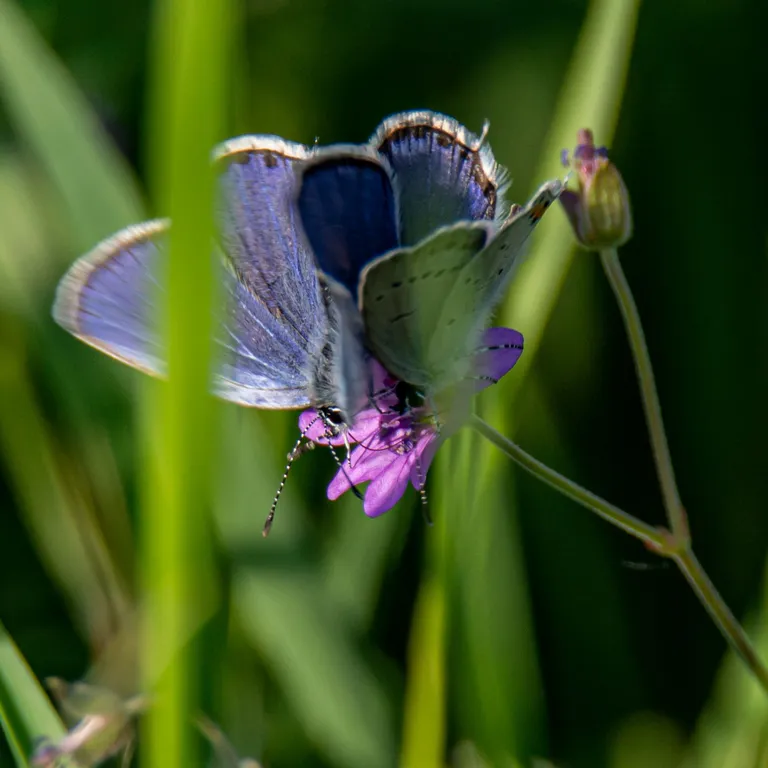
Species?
Cupido argiades (also Elkalyce argiades)
